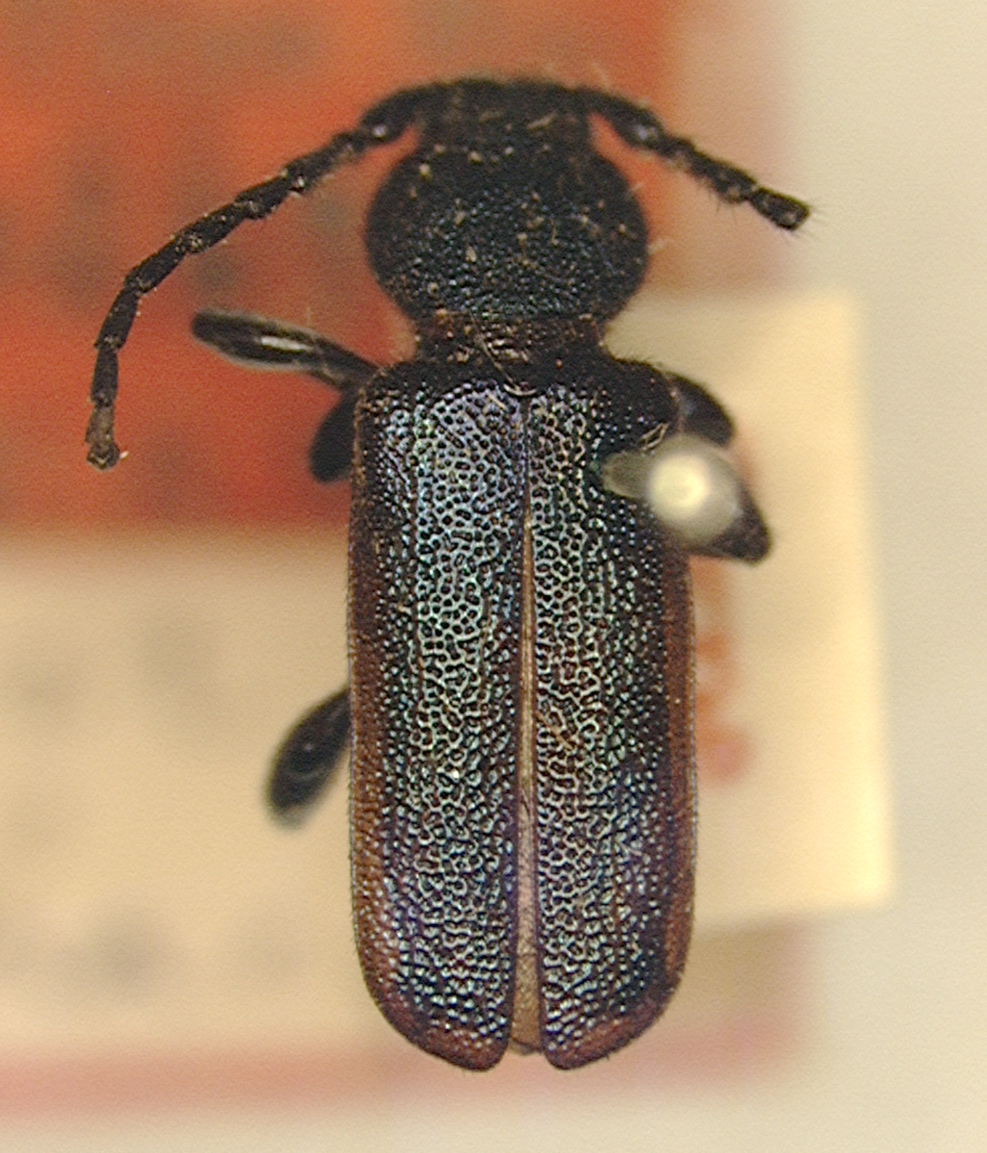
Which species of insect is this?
Callidium texanum
